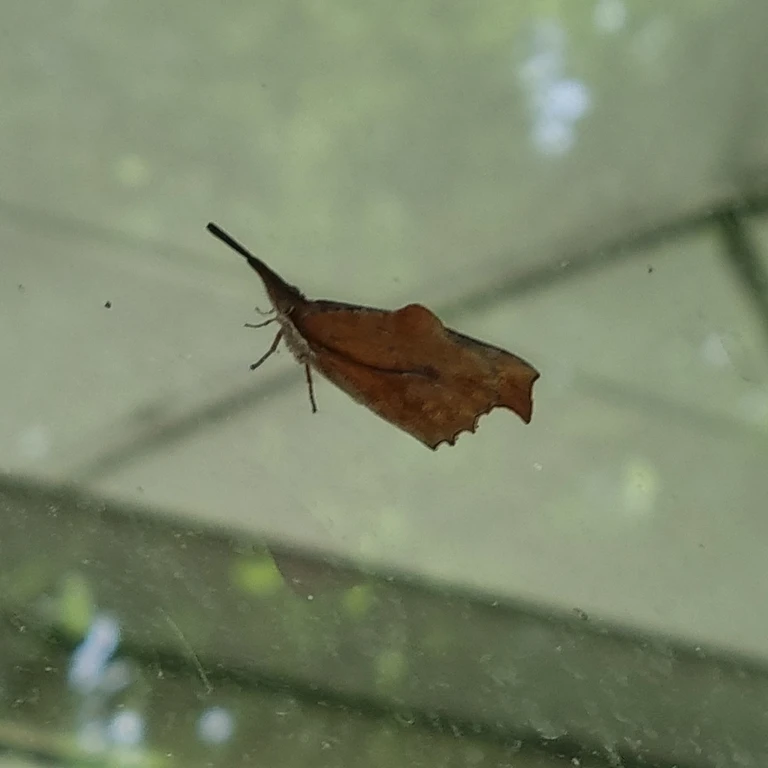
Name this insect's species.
Libythea celtis
